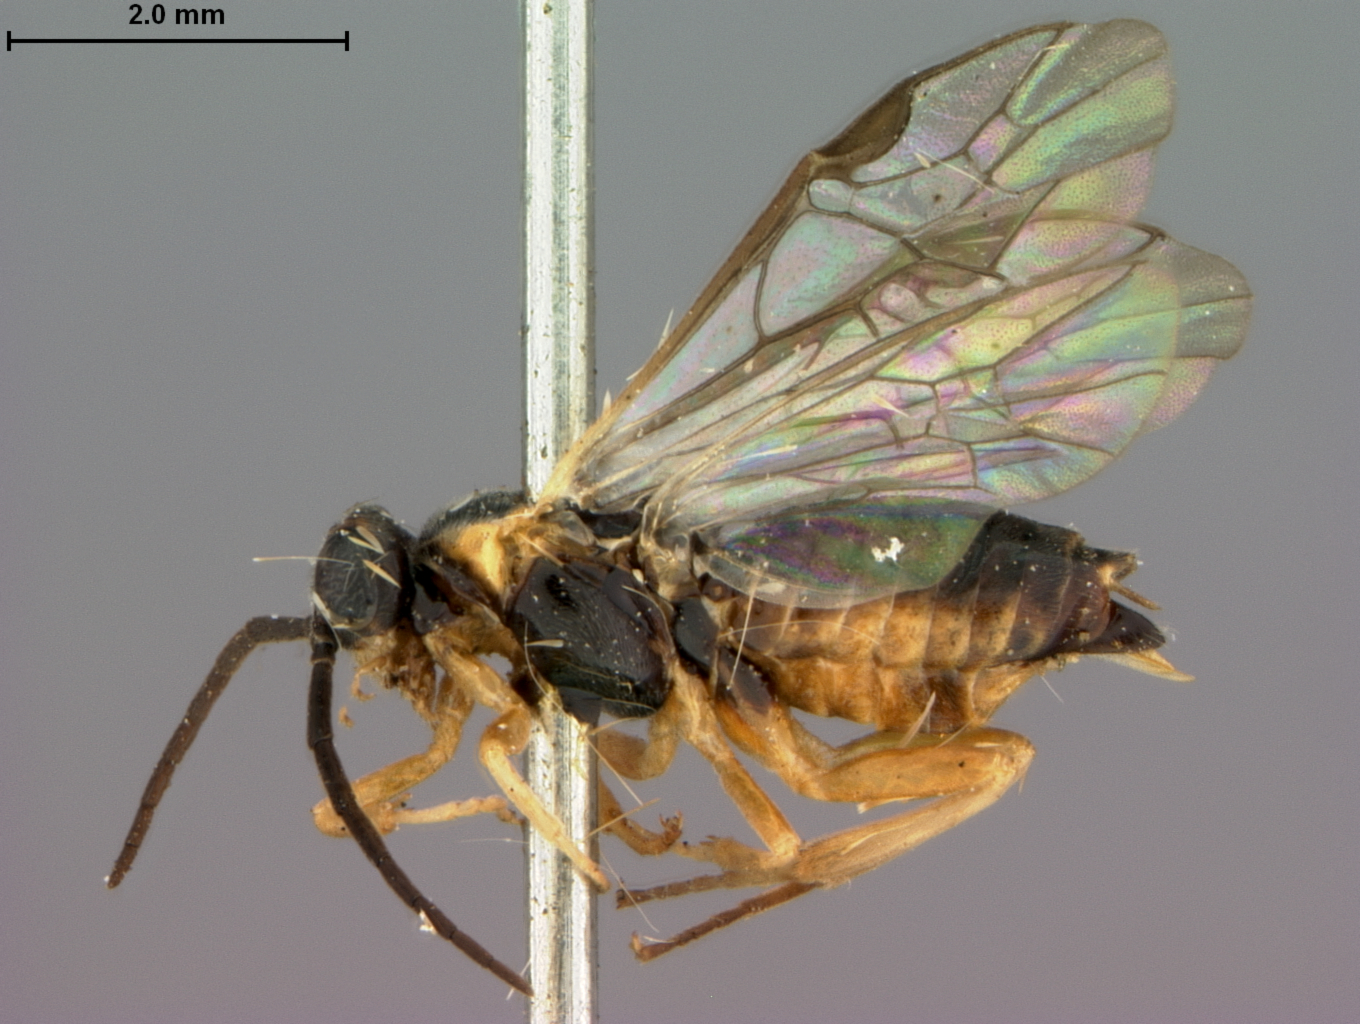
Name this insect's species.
Pontania populi
